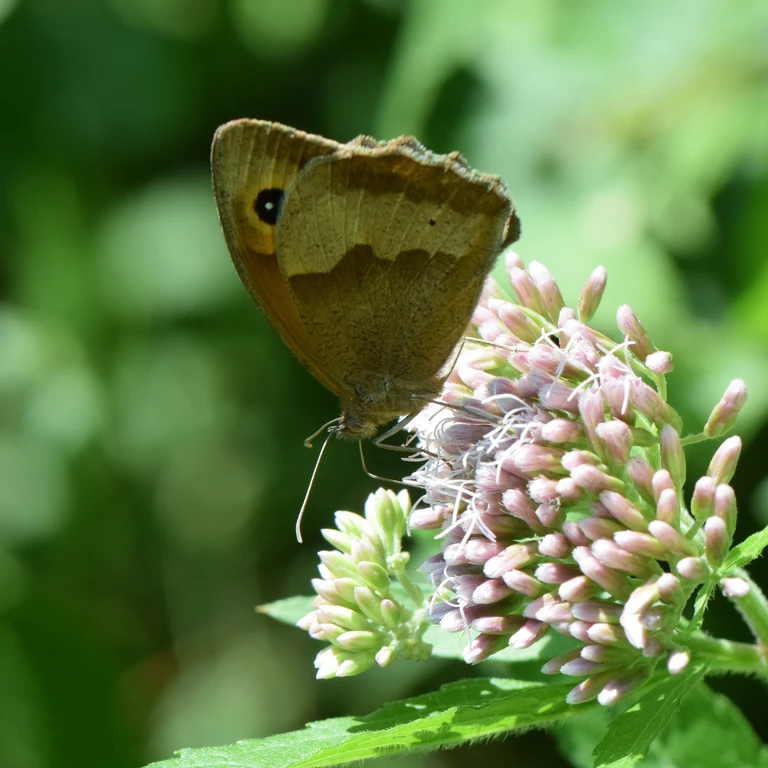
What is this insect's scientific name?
Maniola jurtina
